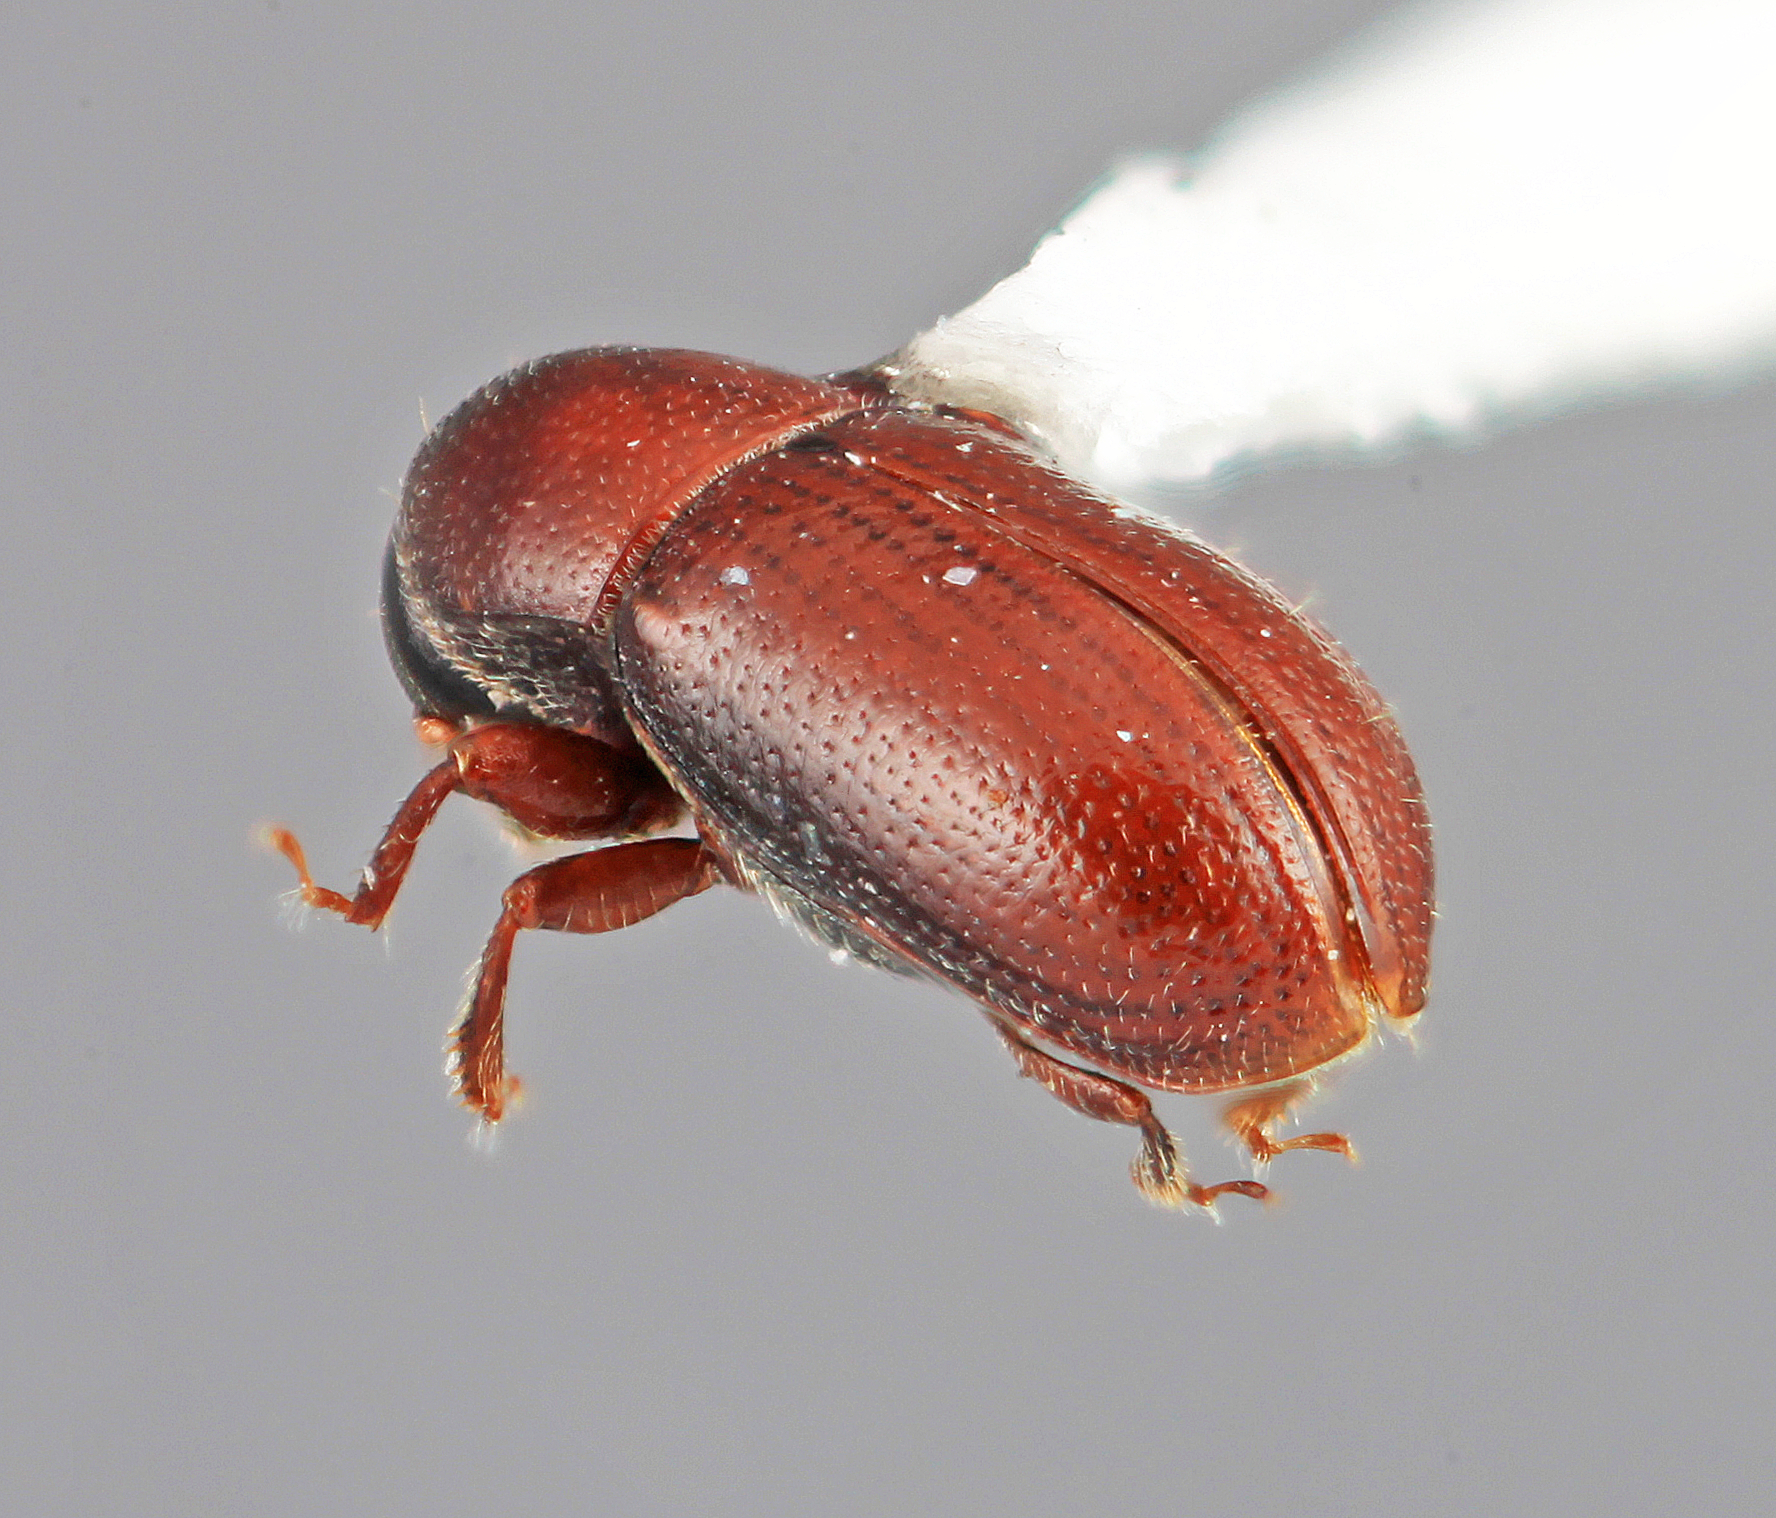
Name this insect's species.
Scolytodes irazuensis
